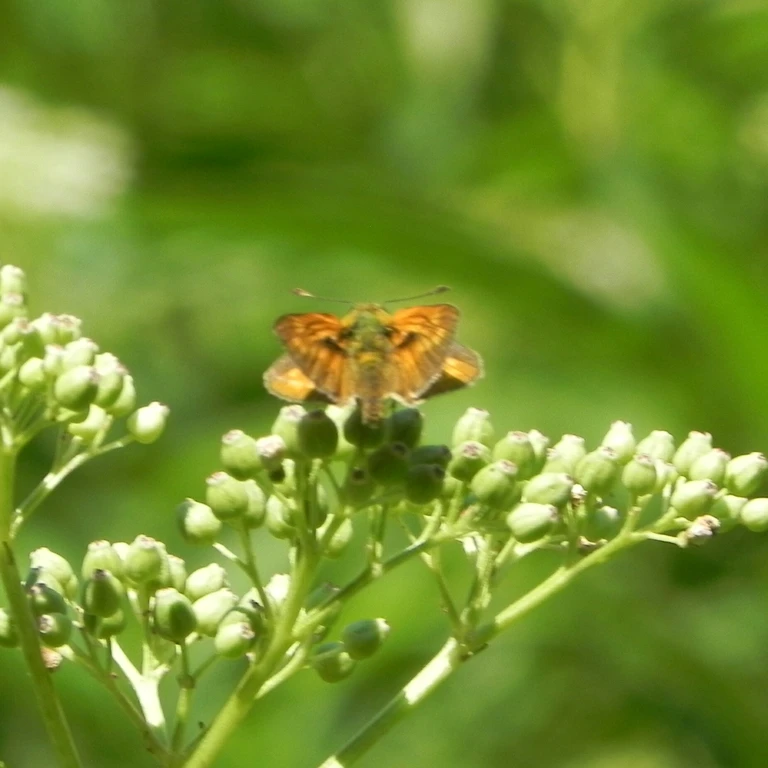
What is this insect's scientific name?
Ochlodes sylvanus (also Ochlodes venata)
